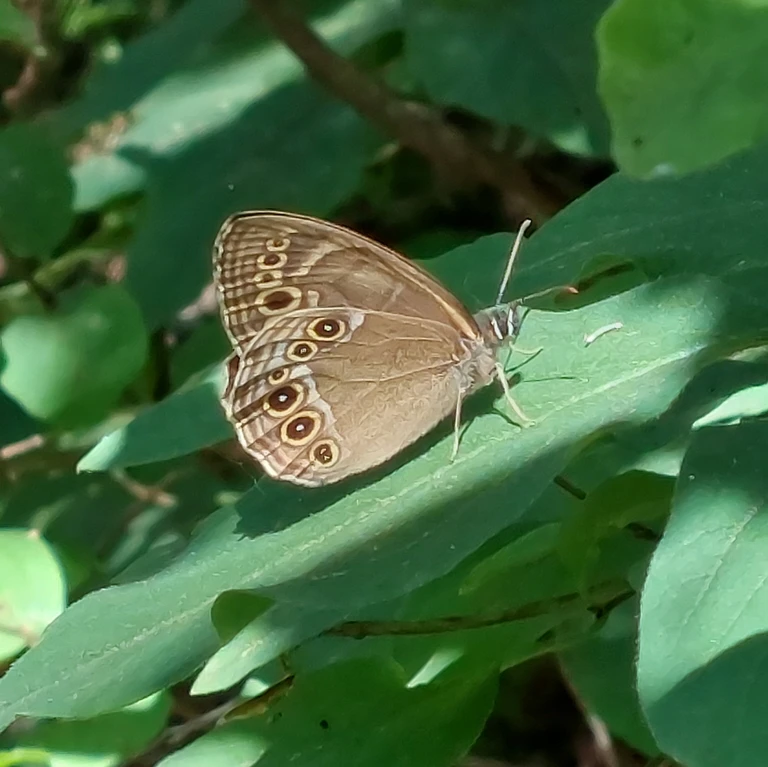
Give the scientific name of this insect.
Lopinga achine (also Pararge achine)
